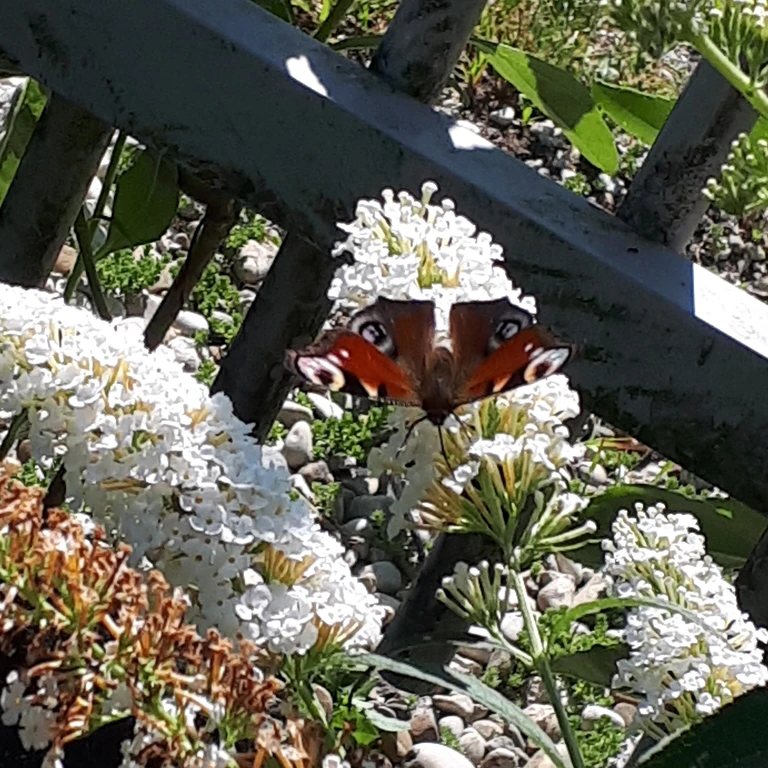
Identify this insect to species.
Aglais io
